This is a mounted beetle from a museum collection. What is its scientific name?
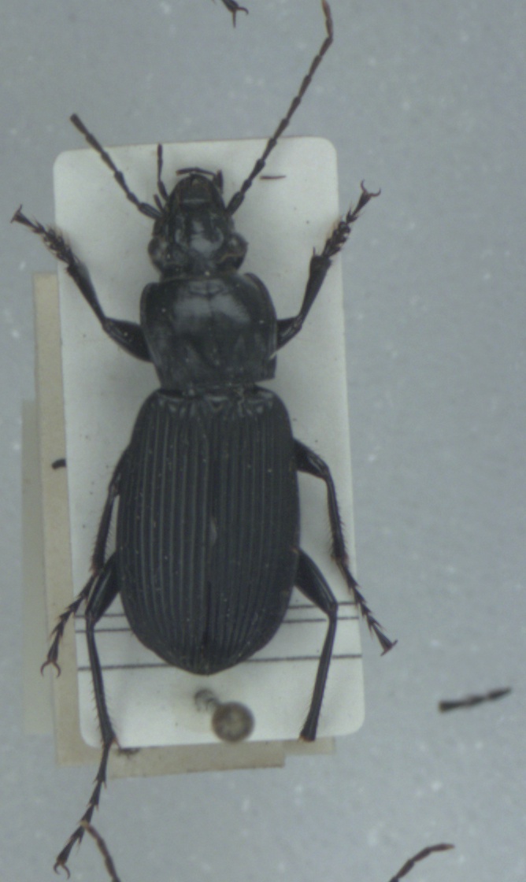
Pterostichus niger
